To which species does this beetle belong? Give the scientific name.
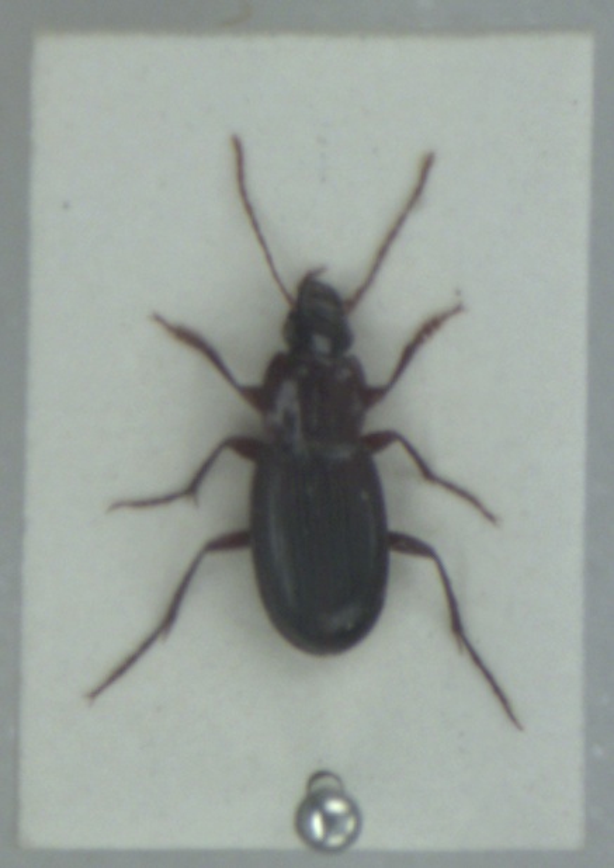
Platyderus depressus
